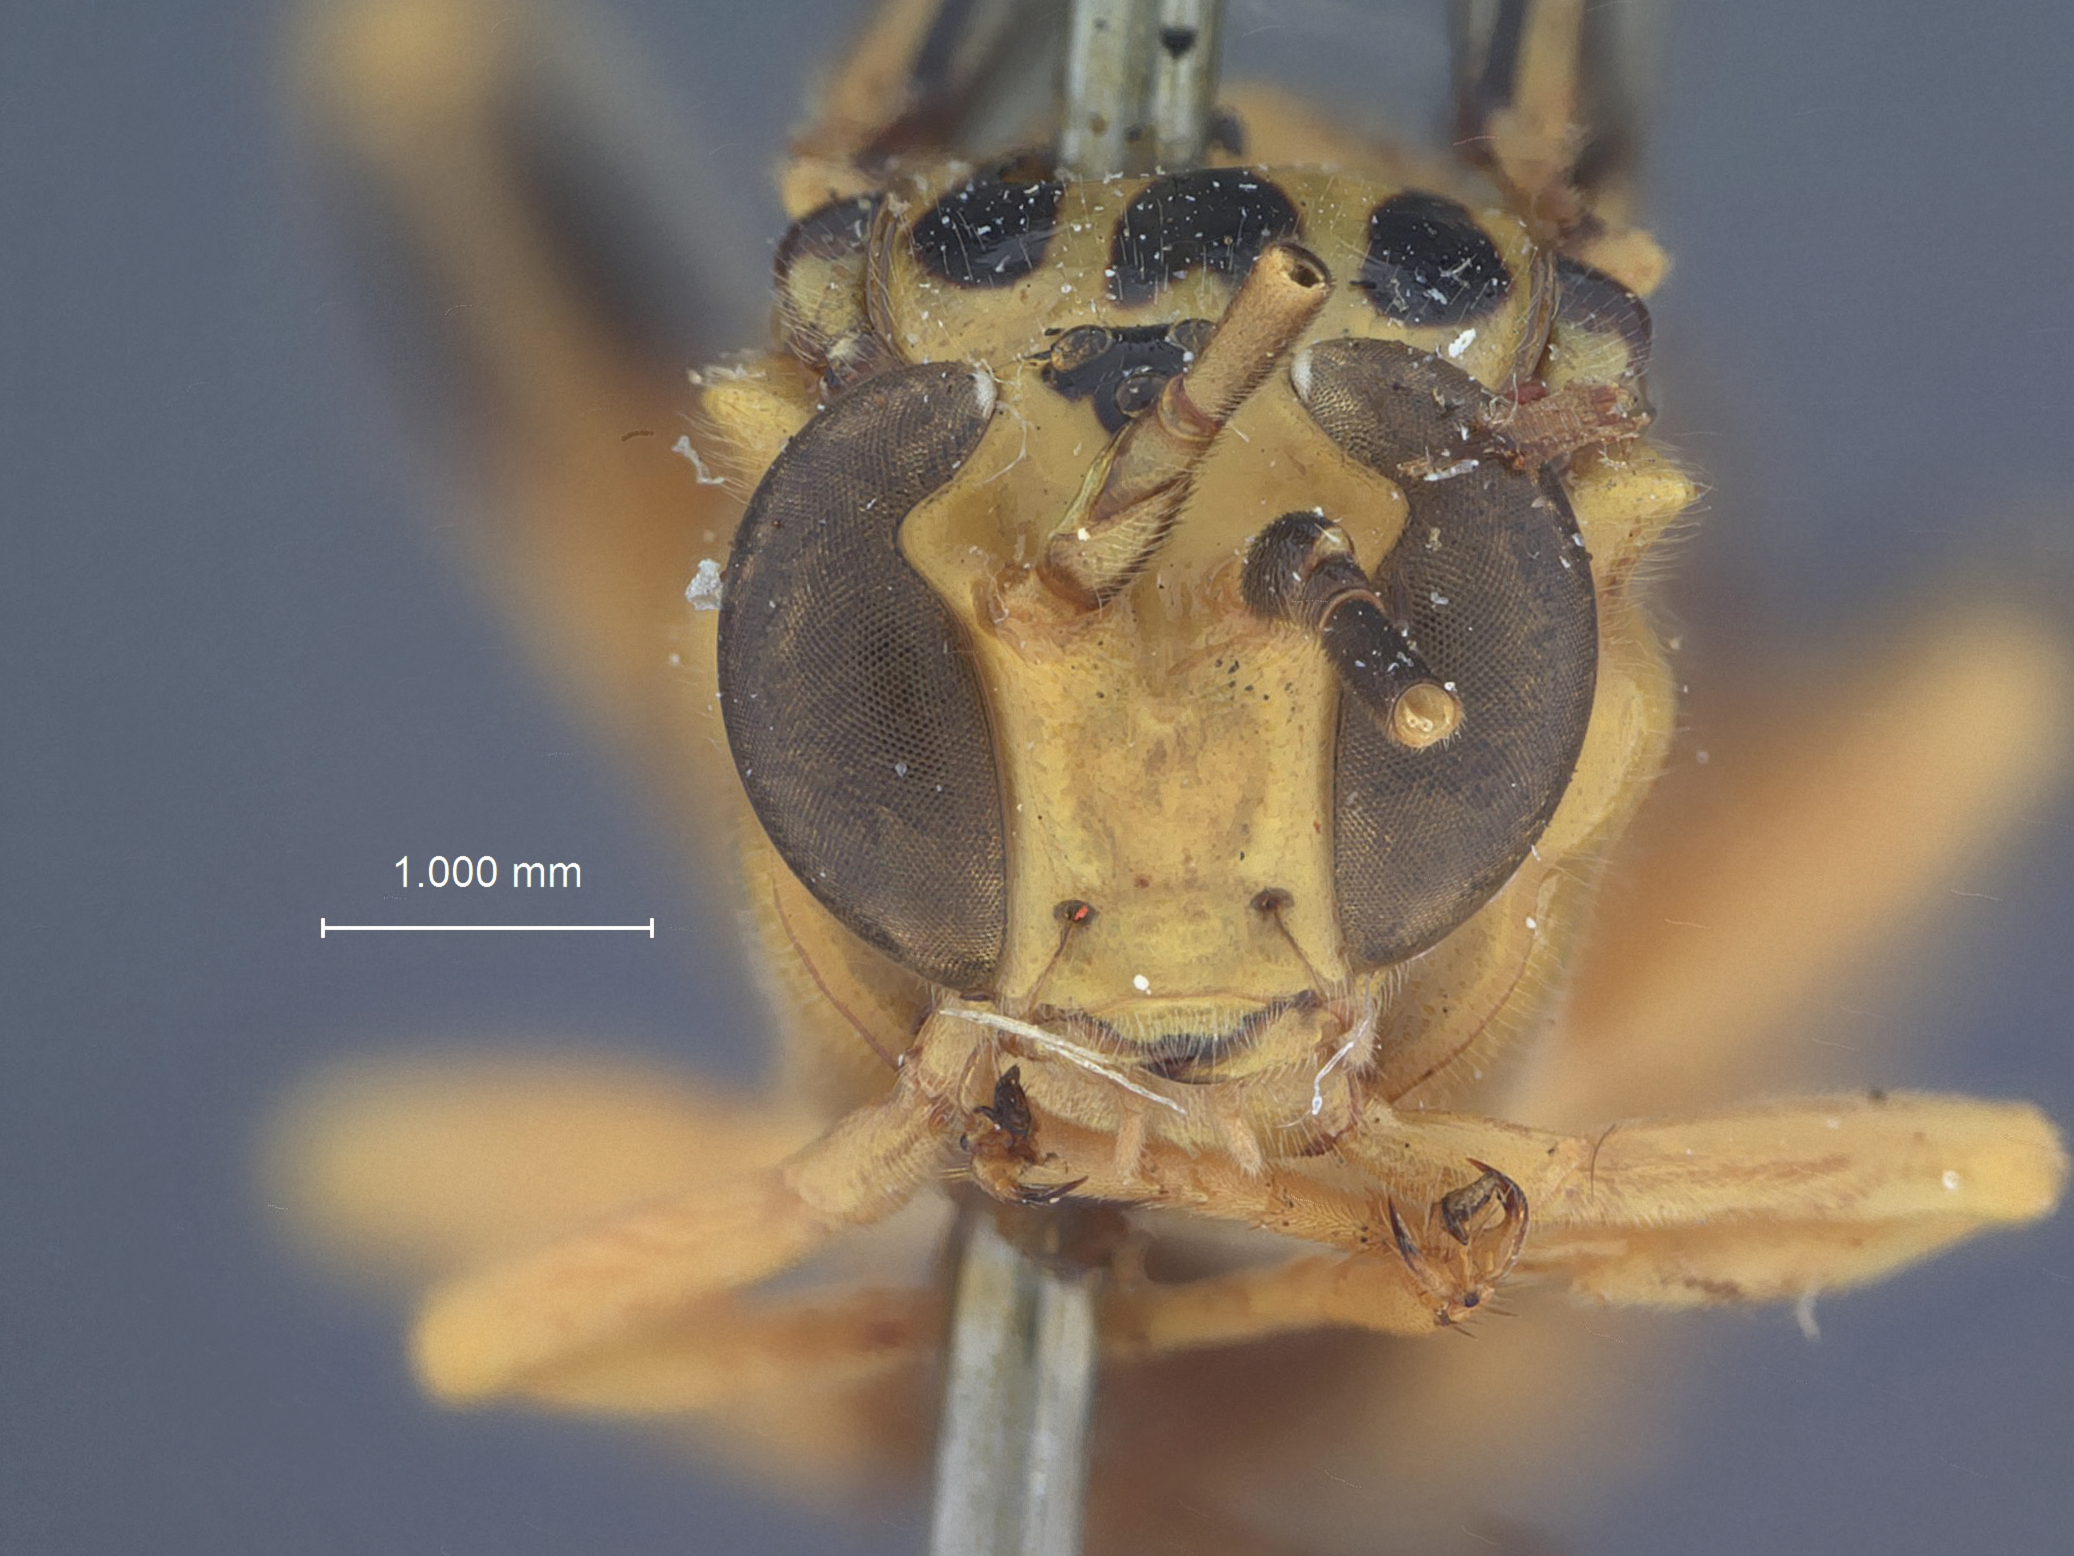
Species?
Xanthopimpla verrucula
